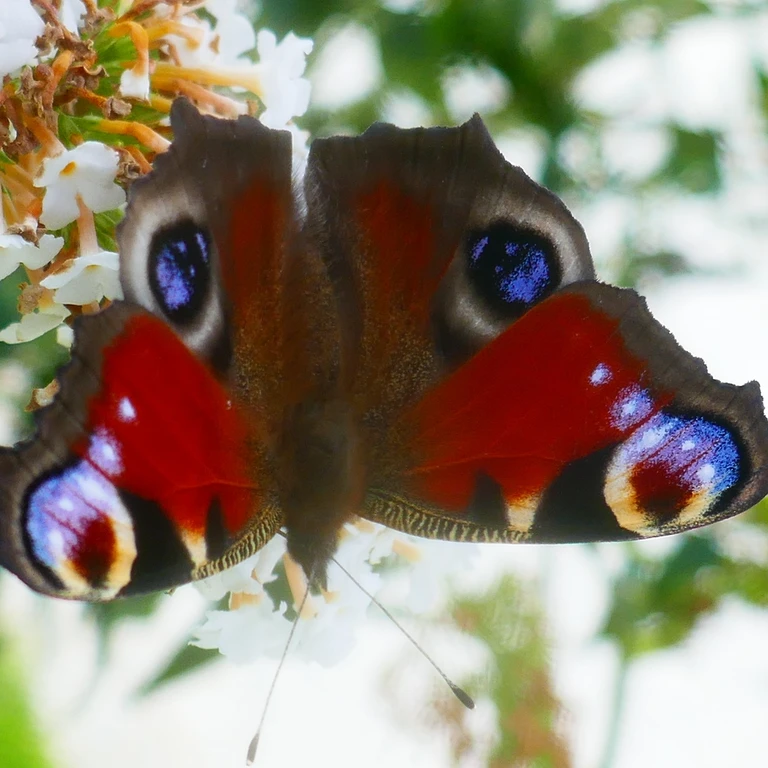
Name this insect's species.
Aglais io
